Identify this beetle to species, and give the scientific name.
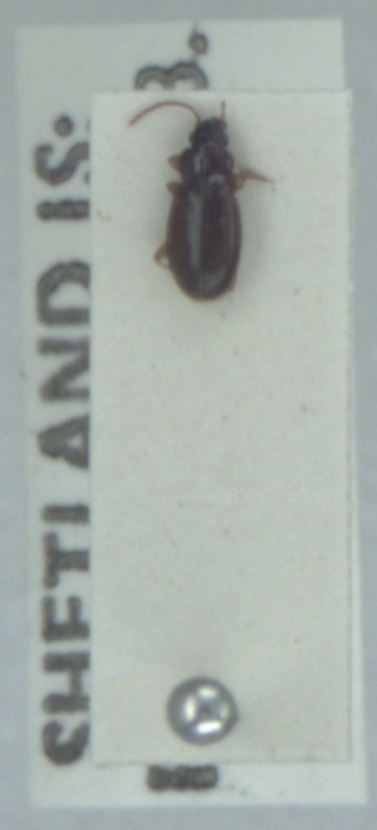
Trechus obtusus
